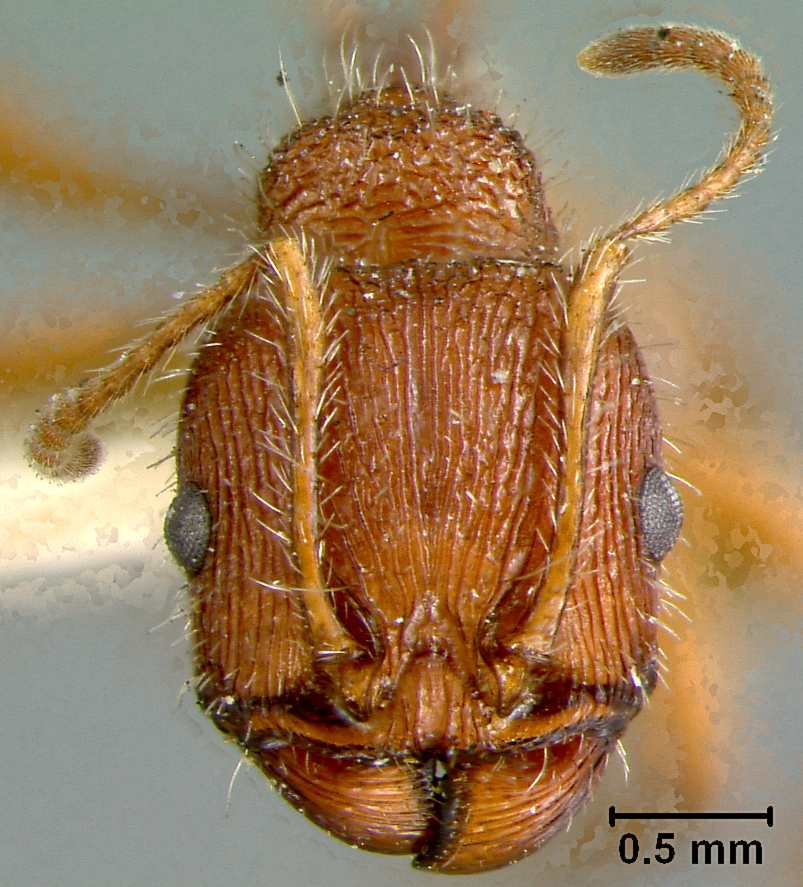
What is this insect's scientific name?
Veromessor andrei
